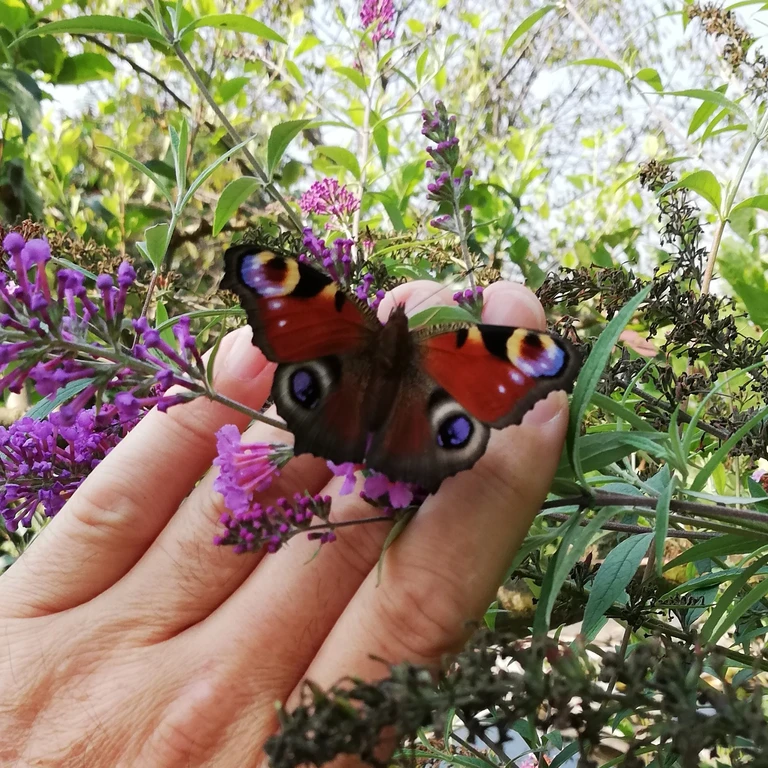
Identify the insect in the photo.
Aglais io
